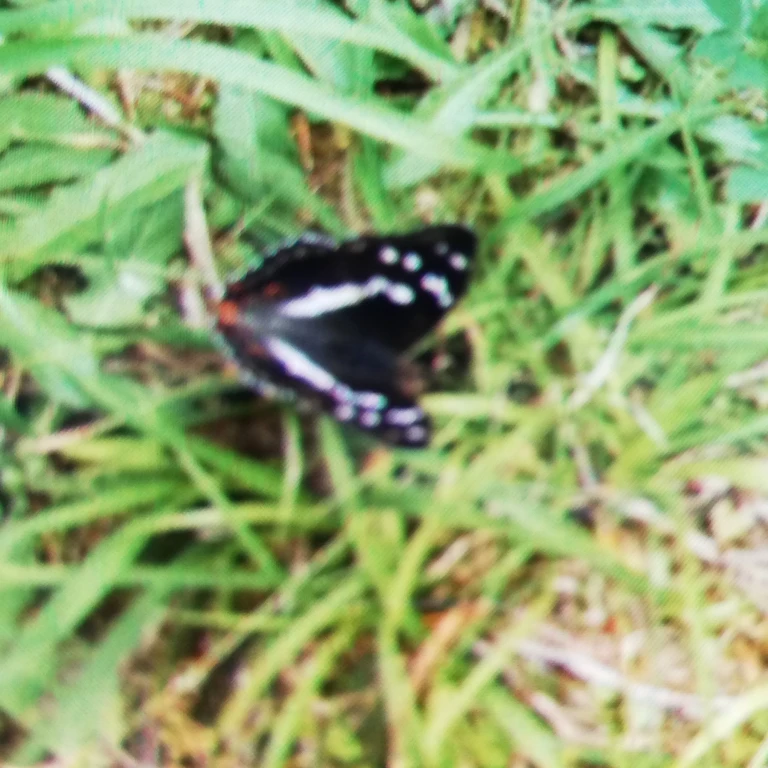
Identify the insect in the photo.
Apatura iris
